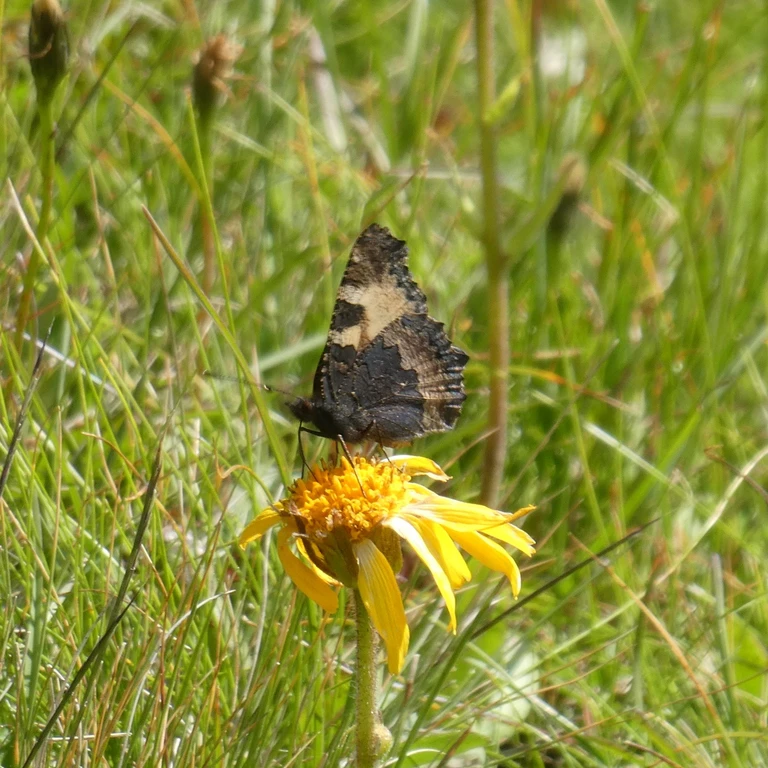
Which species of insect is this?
Aglais urticae
